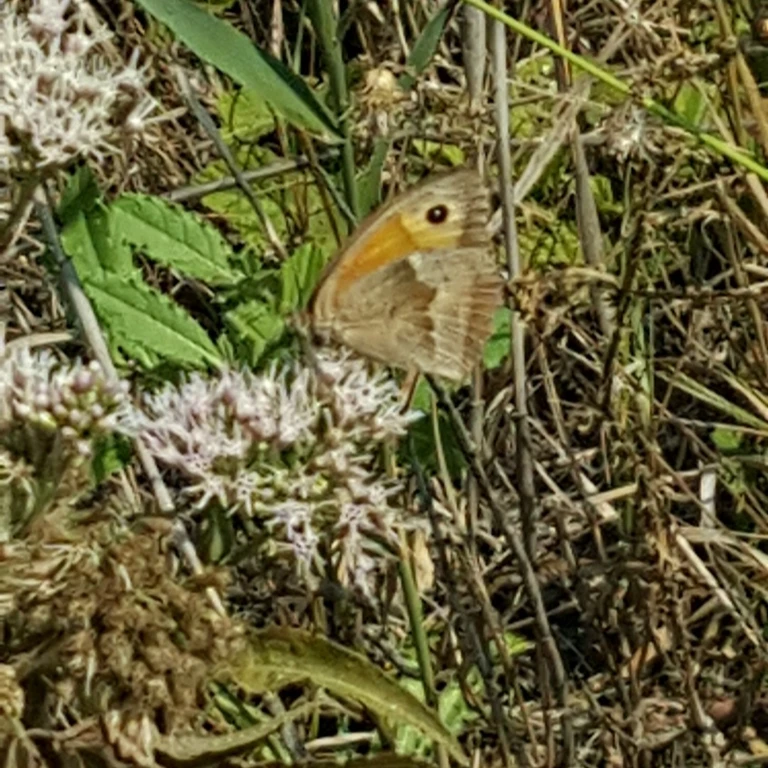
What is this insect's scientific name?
Maniola jurtina
